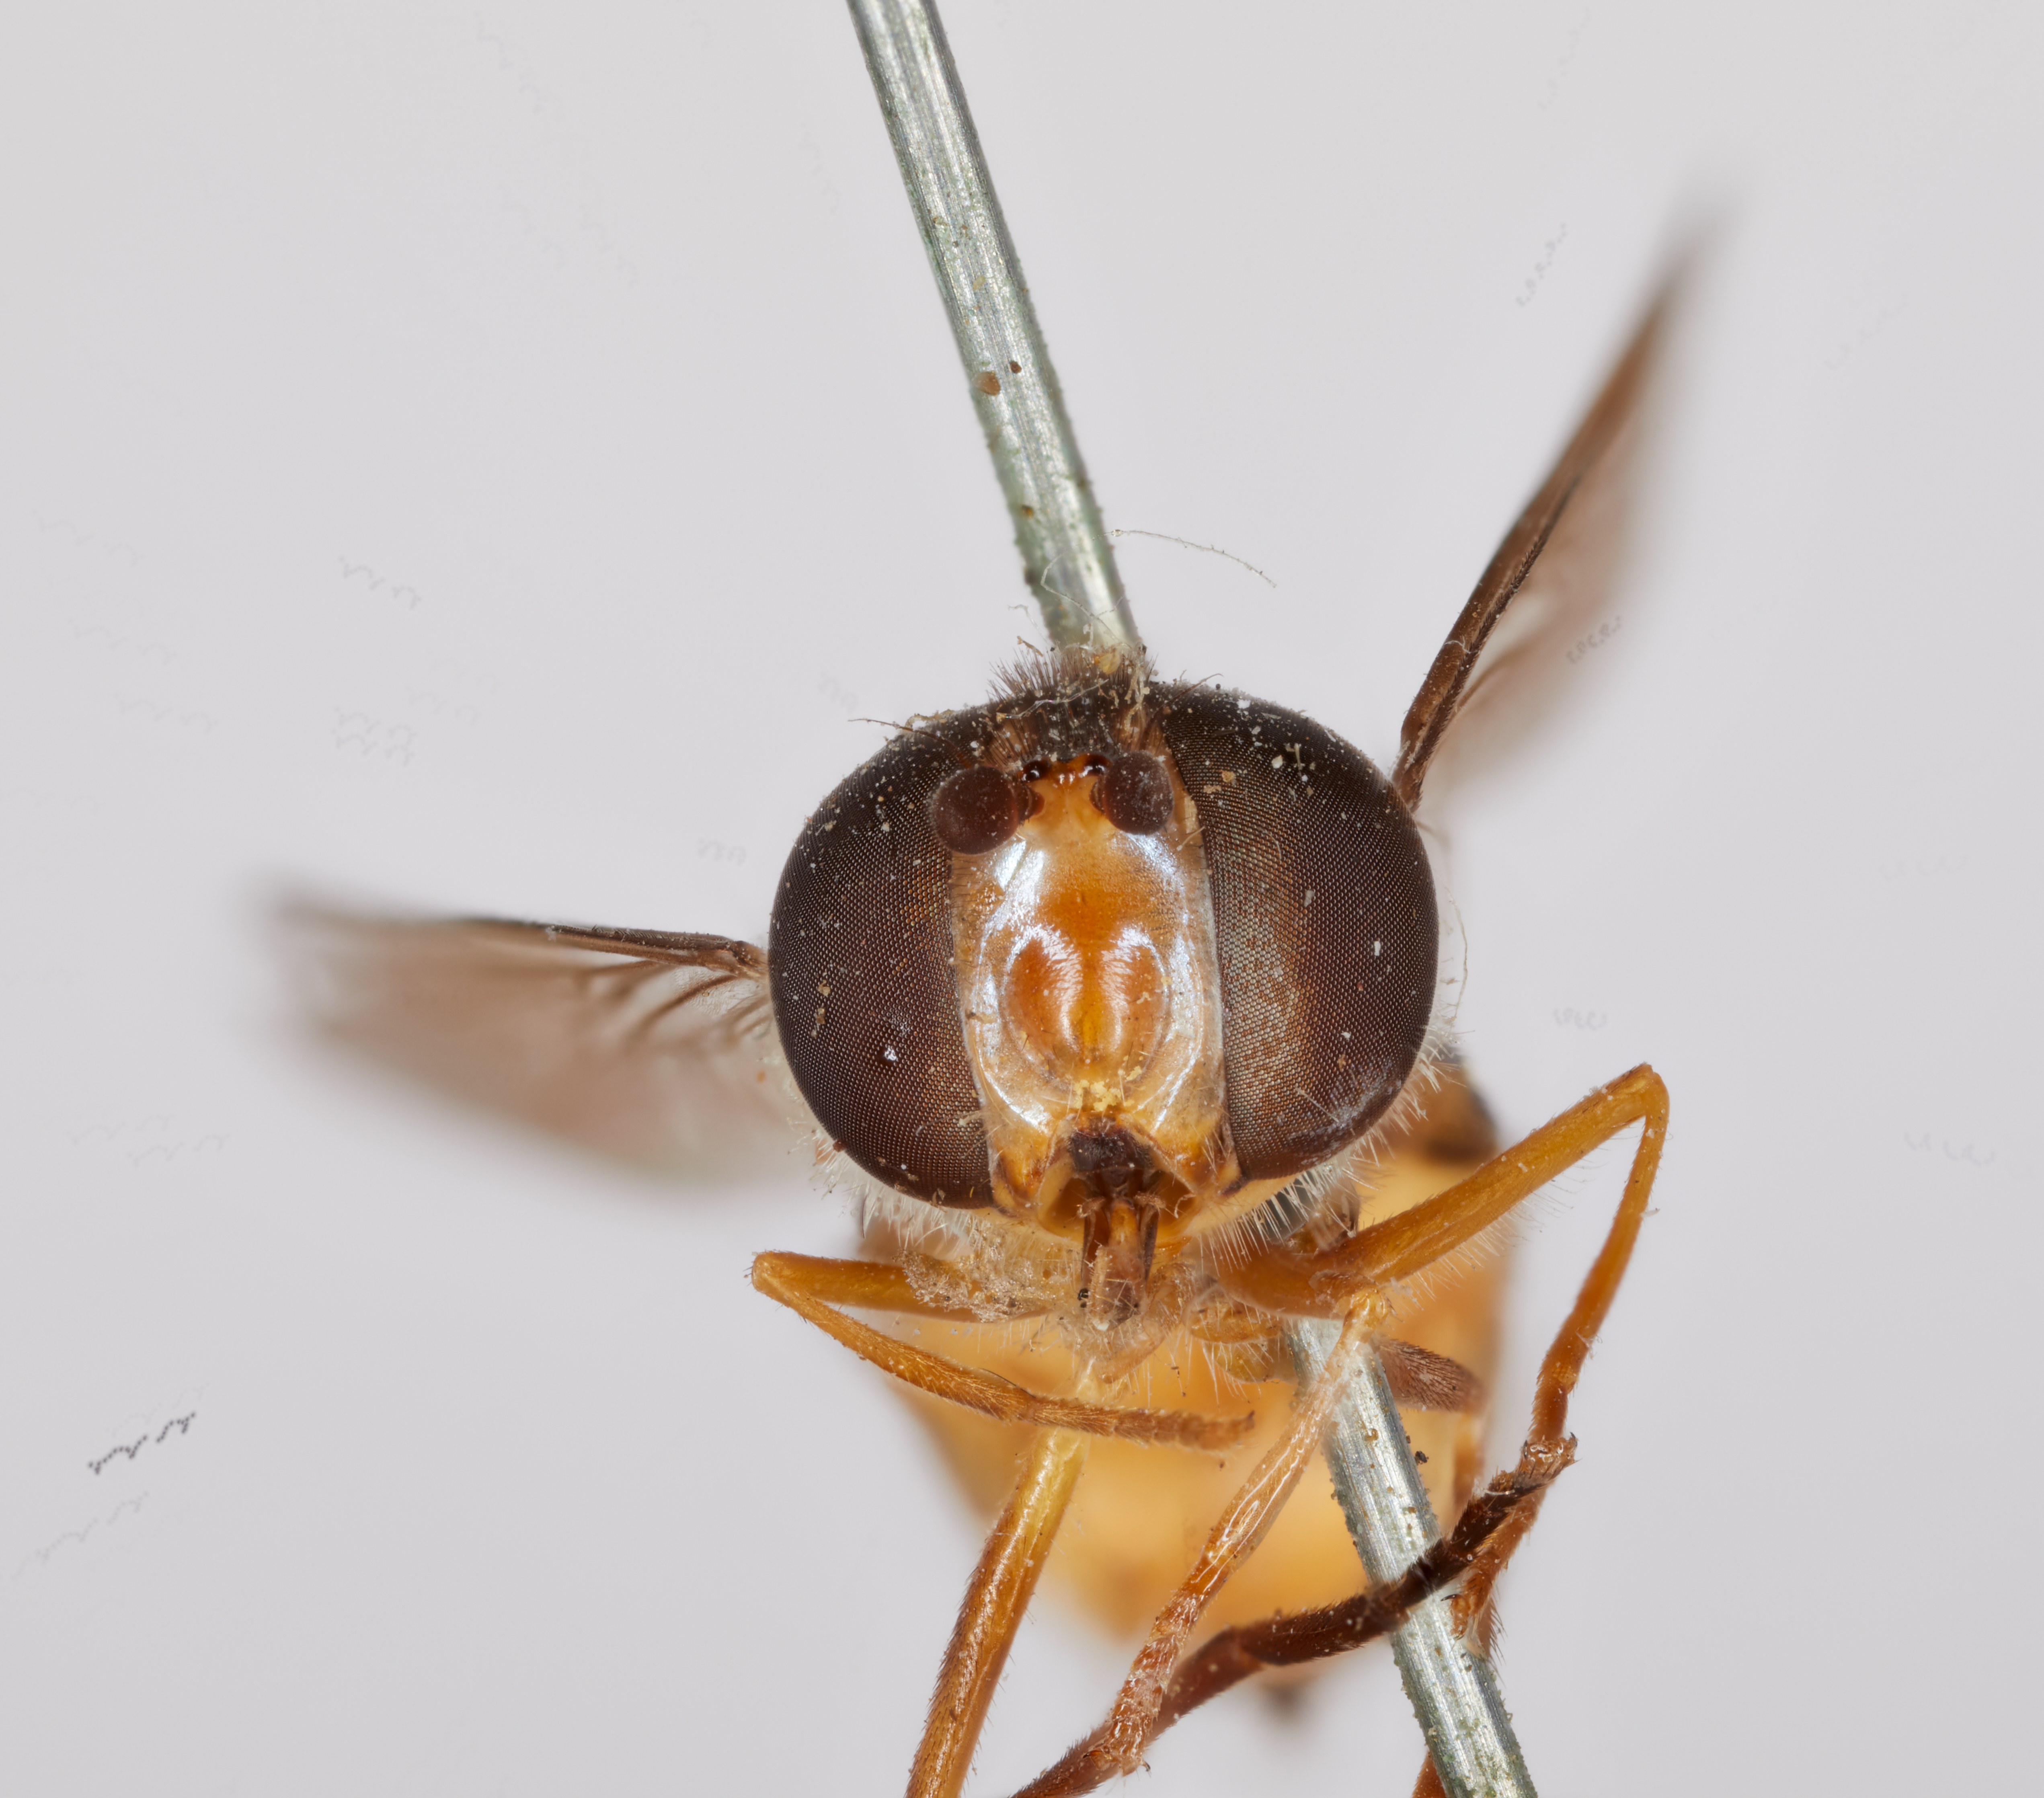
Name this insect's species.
Xanthogramma divisa
